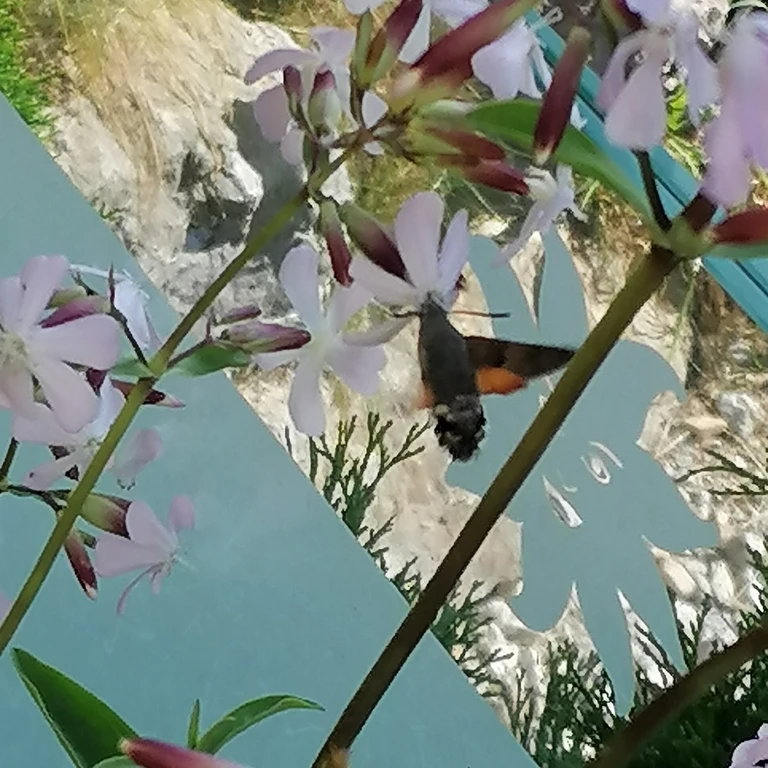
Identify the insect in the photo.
Macroglossum stellatarum
